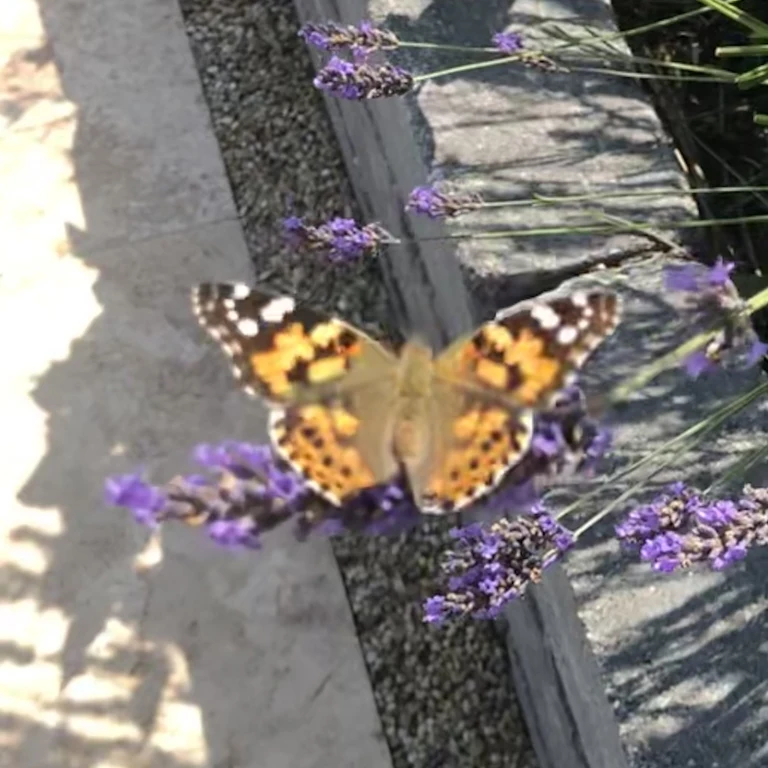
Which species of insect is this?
Vanessa cardui
